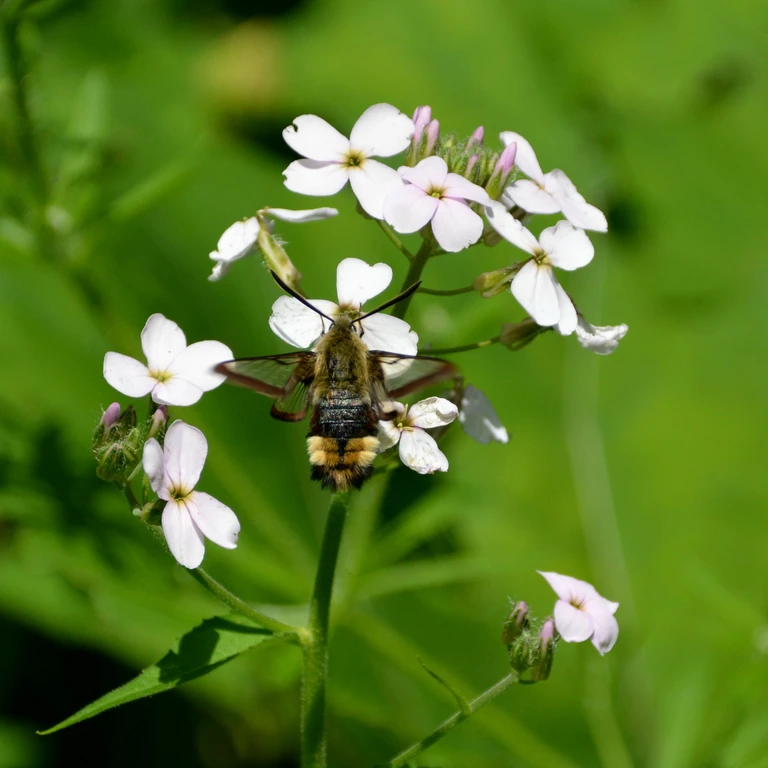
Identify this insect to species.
Hemaris fuciformis
